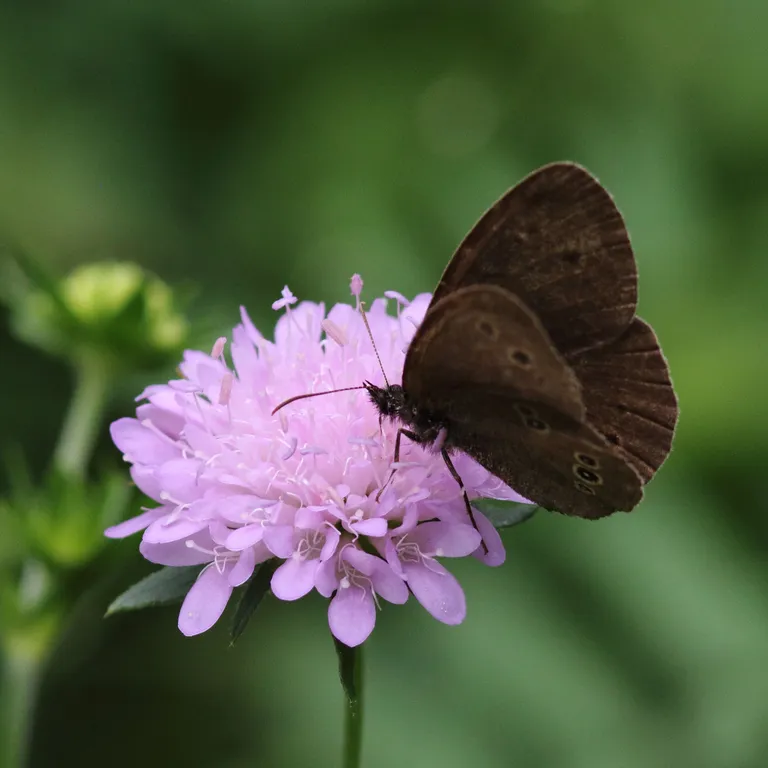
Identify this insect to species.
Aphantopus hyperantus
